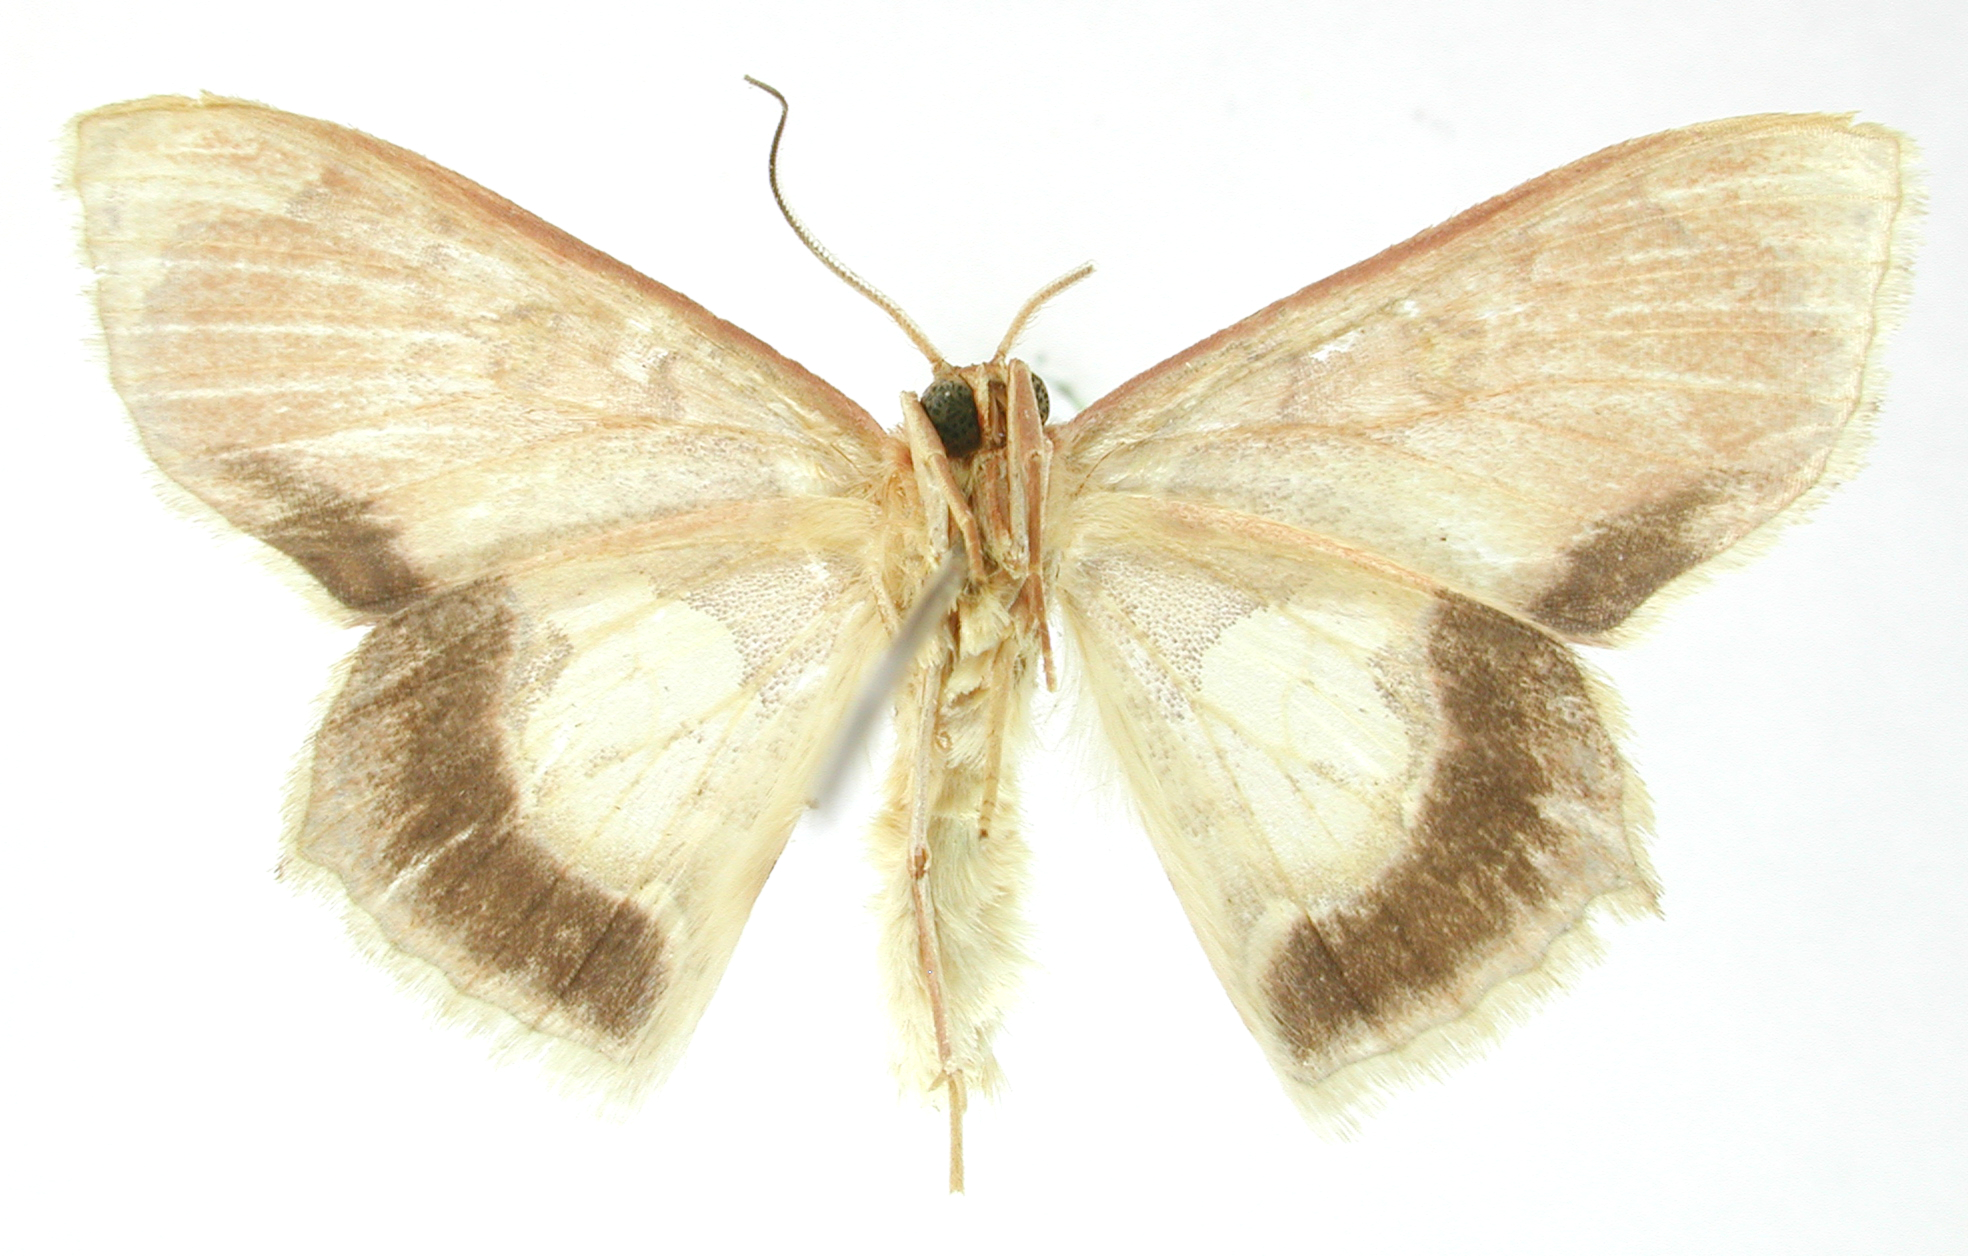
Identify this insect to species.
Lithostege angulata (also Dithadama angulata)
